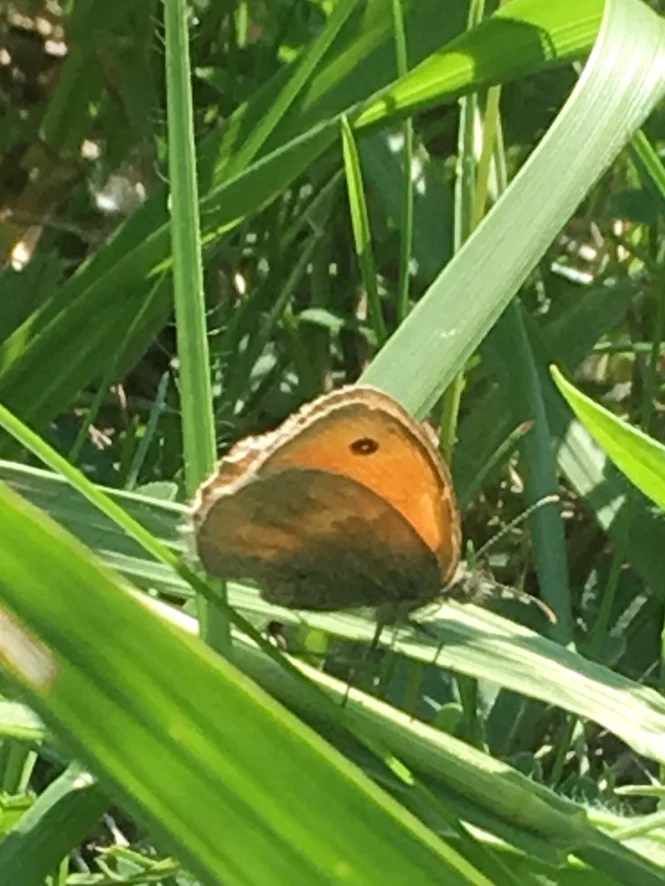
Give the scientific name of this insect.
Coenonympha pamphilus
